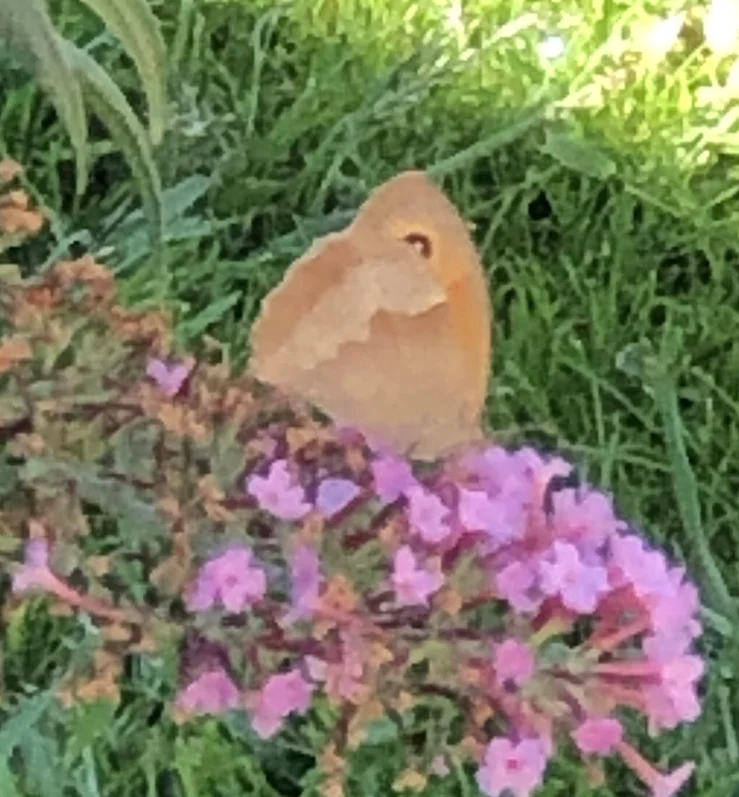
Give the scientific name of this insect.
Maniola jurtina
